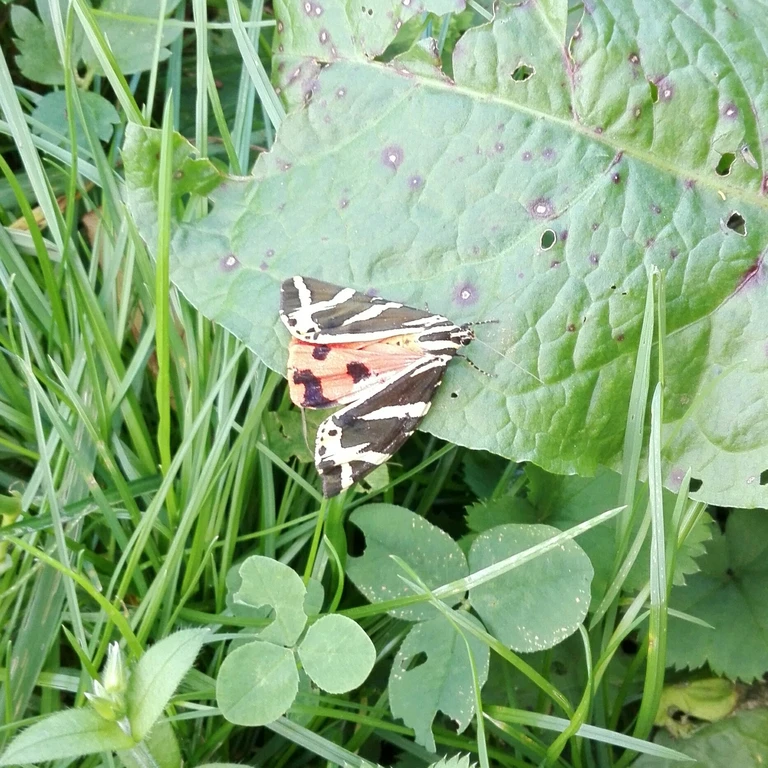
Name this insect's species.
Euplagia quadripunctaria
